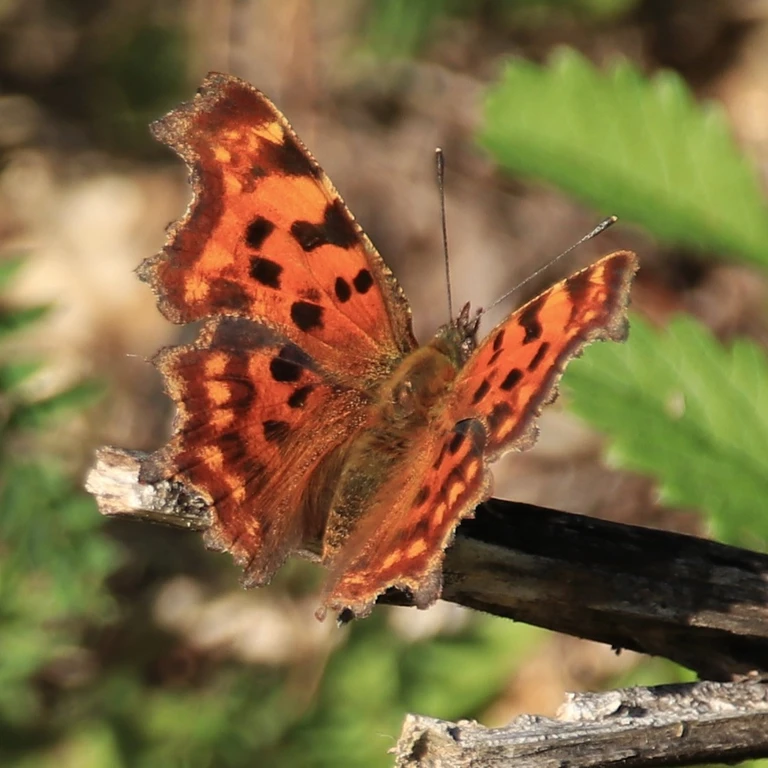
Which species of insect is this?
Polygonia c-album
